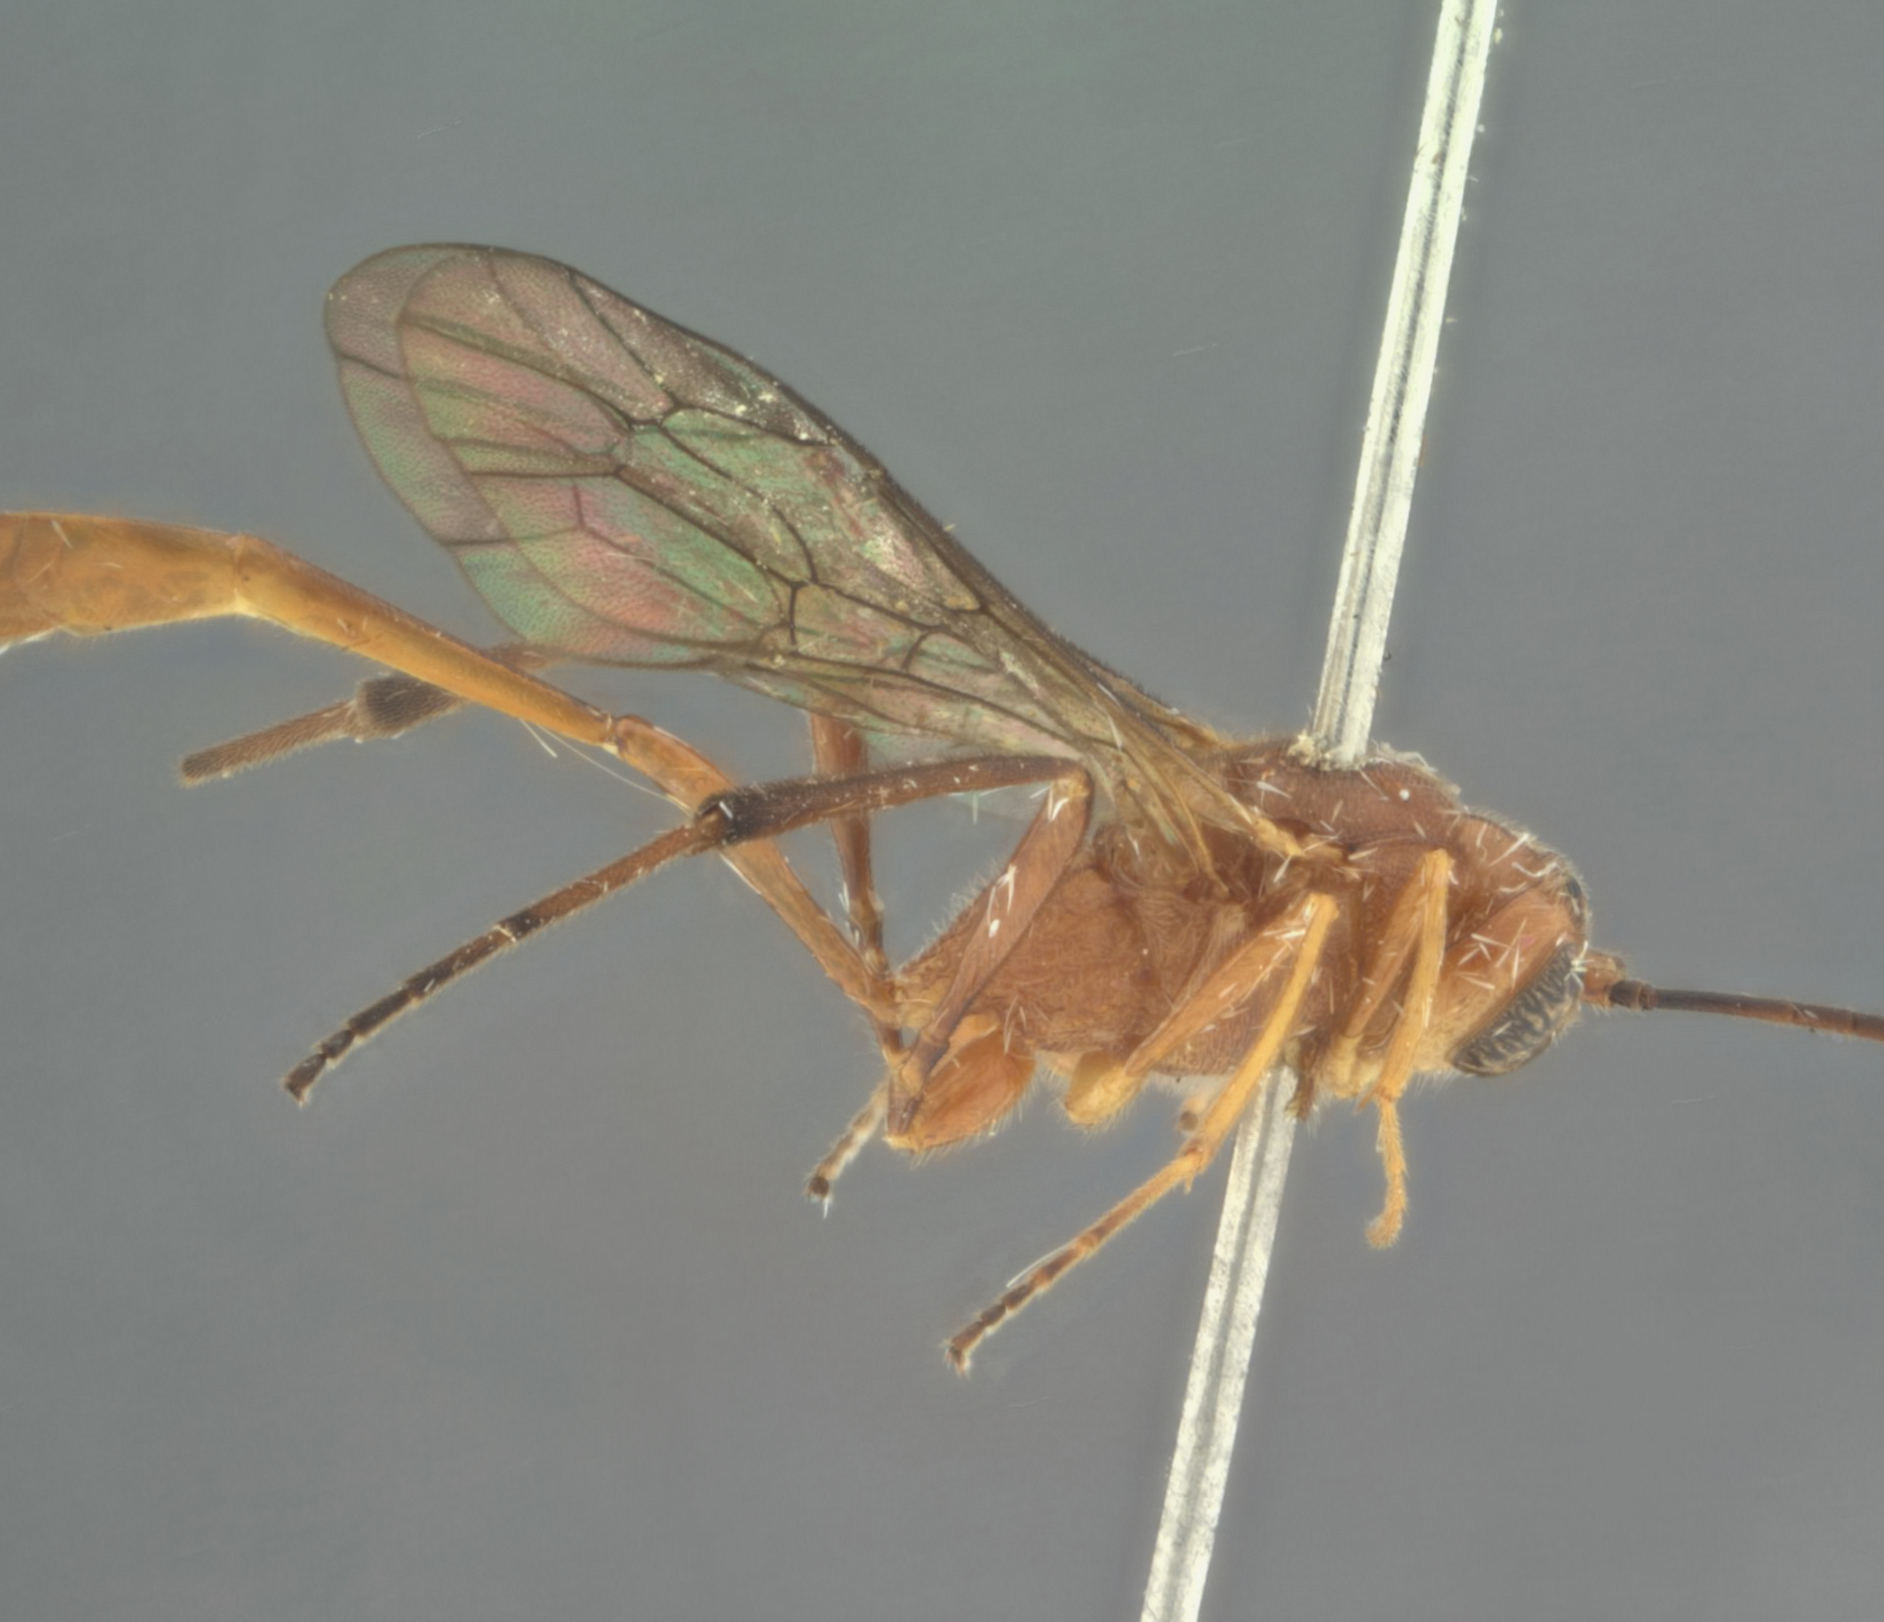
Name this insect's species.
Agrypon caribbaeum
